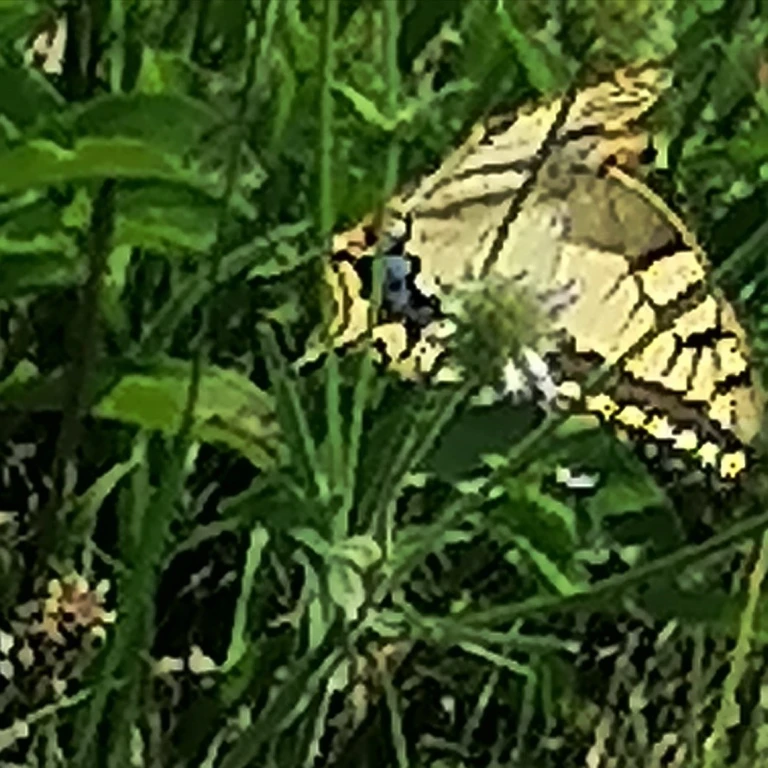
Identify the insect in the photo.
Papilio machaon
